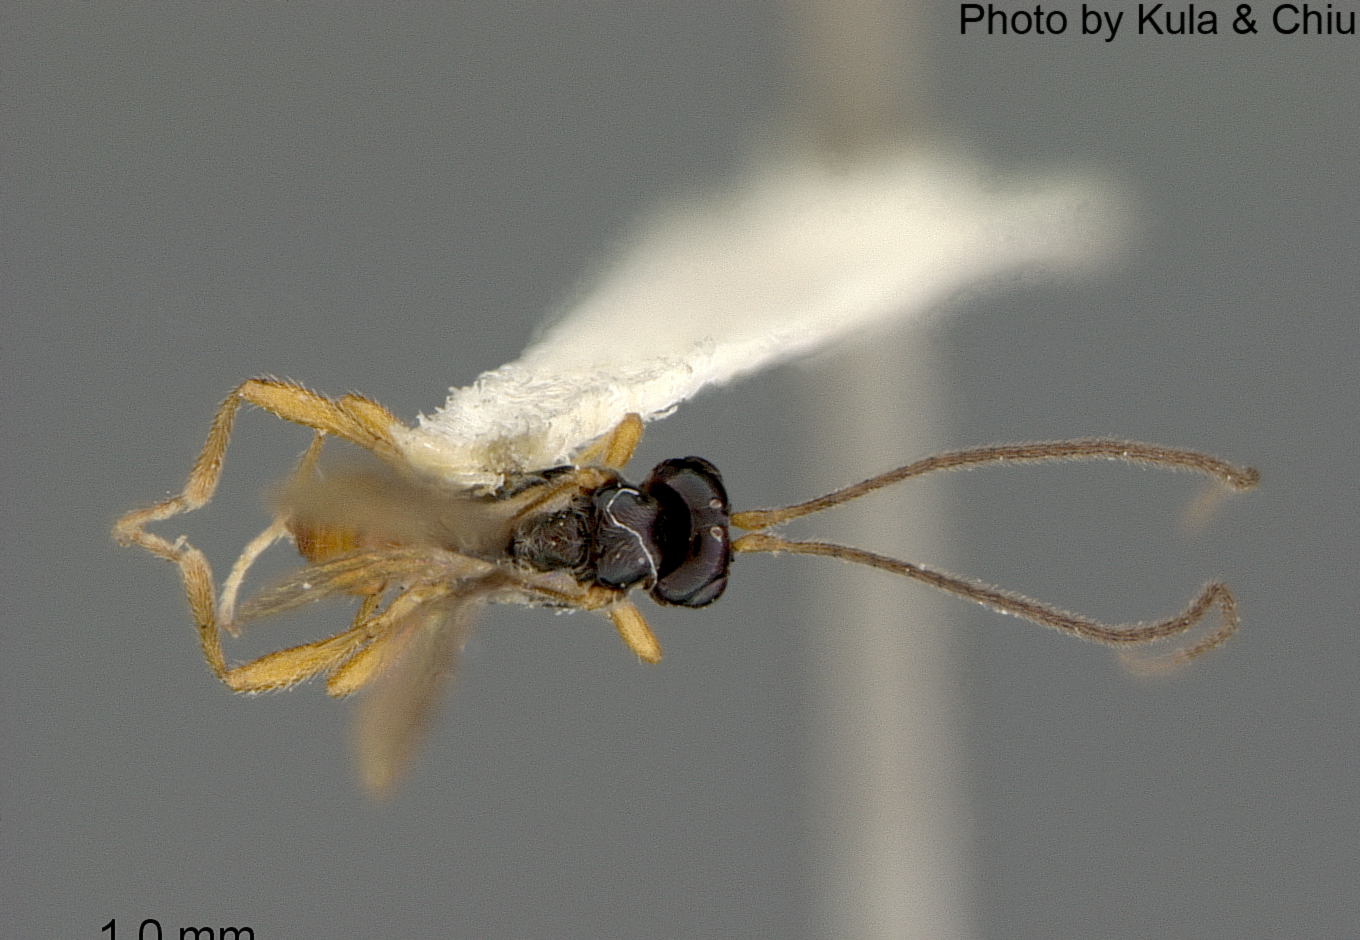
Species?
Dacnusa agromyzae
